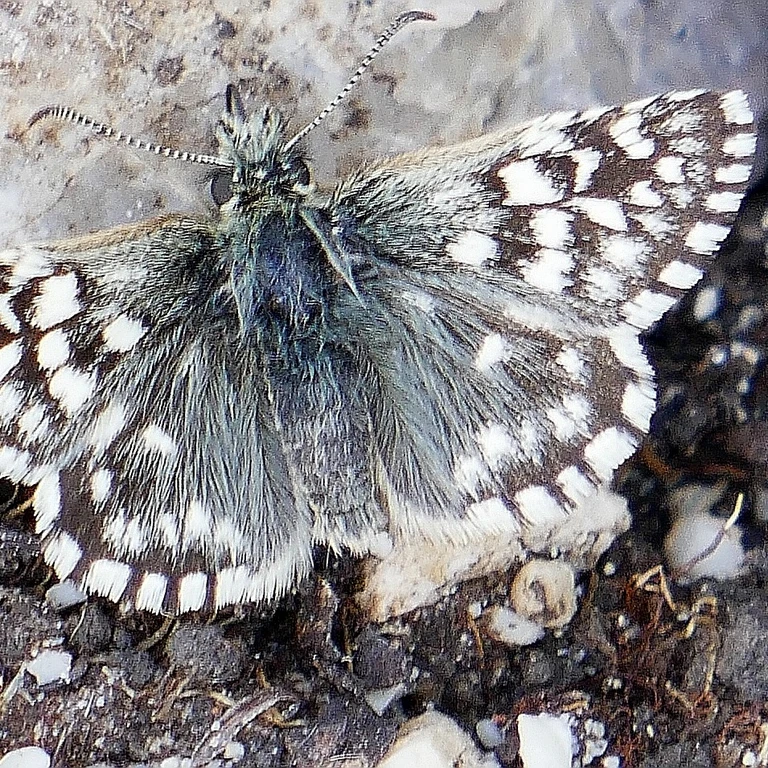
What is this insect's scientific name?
Pyrgus malvae
